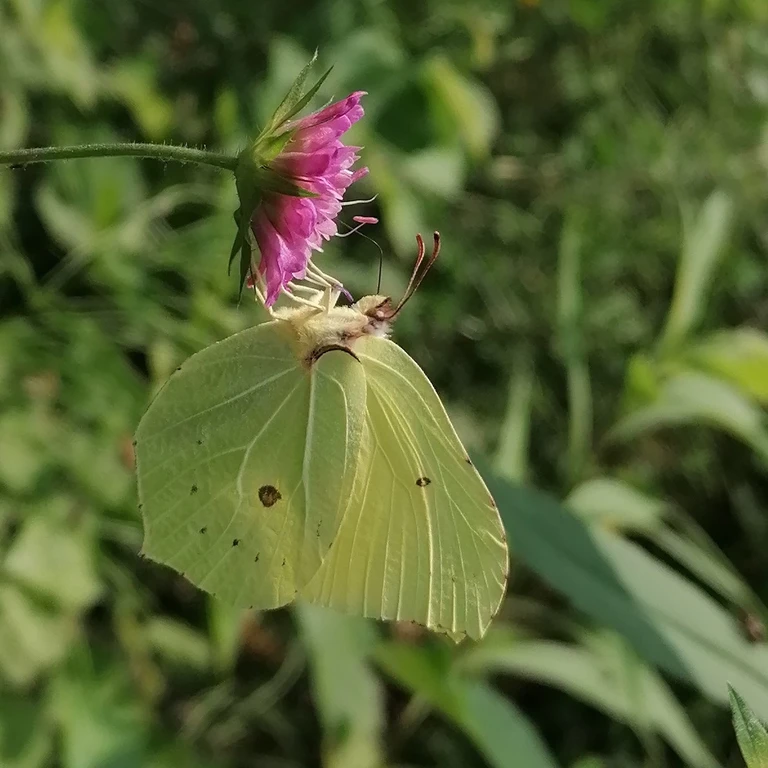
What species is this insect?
Gonepteryx rhamni
